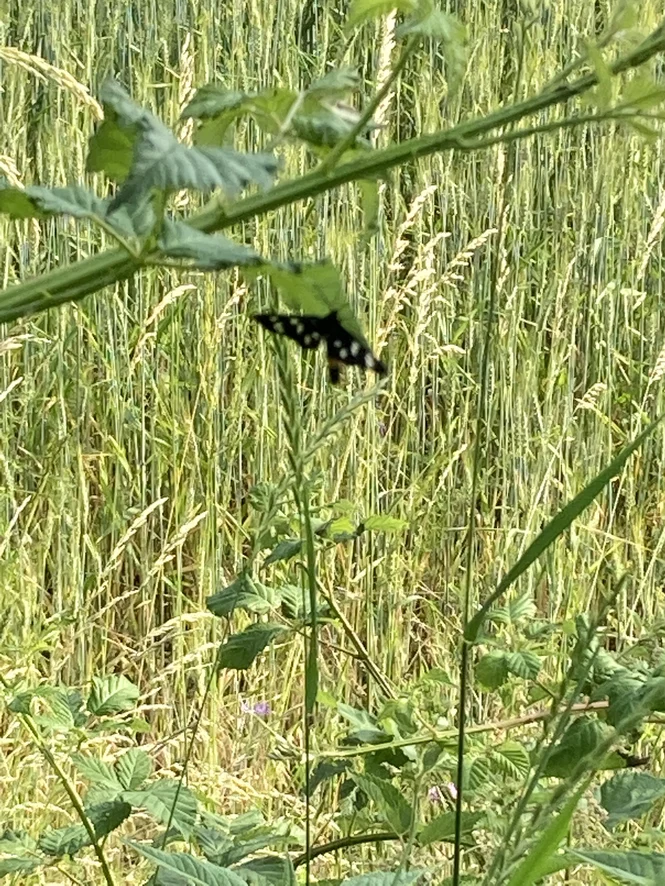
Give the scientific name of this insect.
Amata phegea
